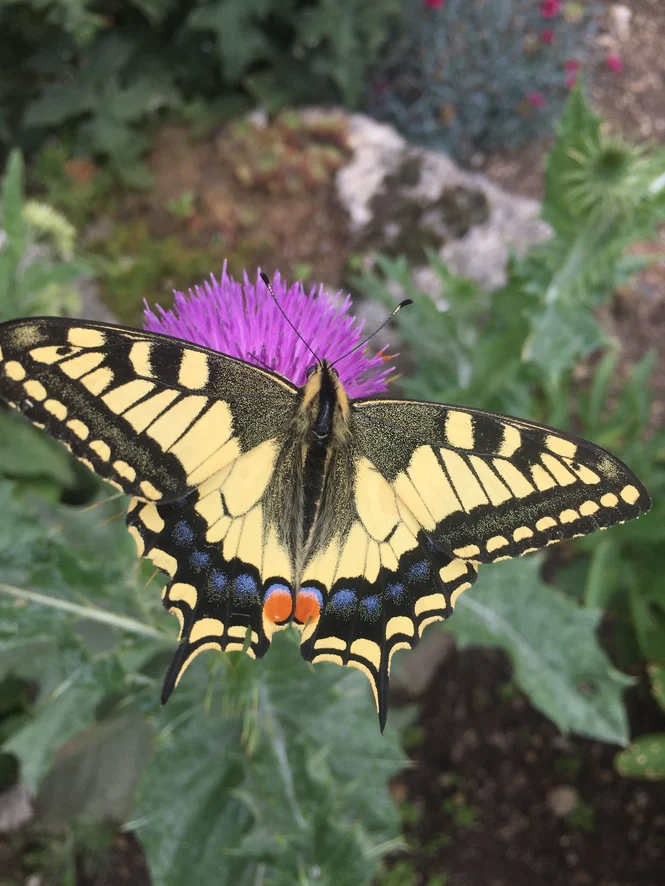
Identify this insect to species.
Papilio machaon
